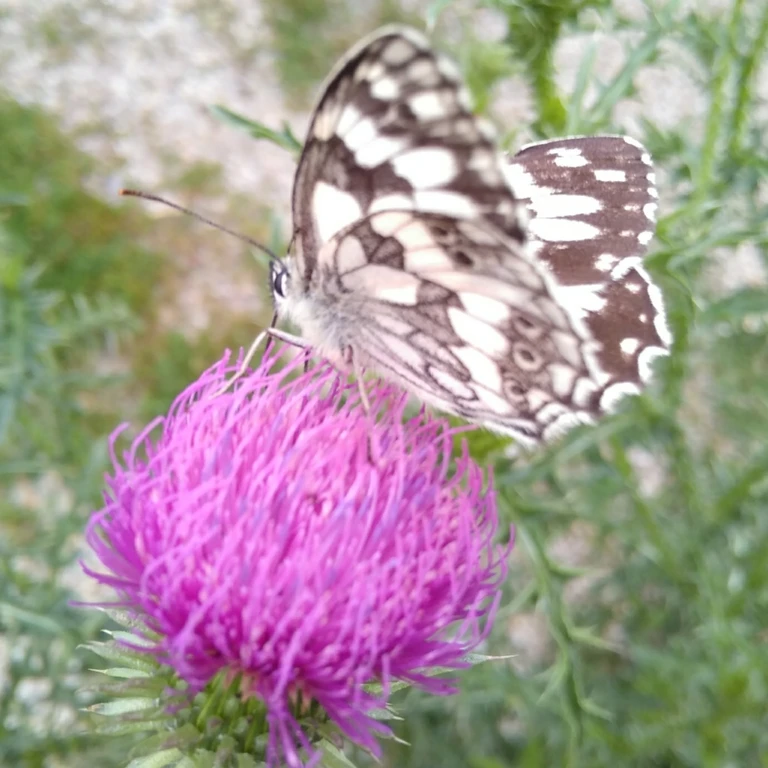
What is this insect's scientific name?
Melanargia galathea
